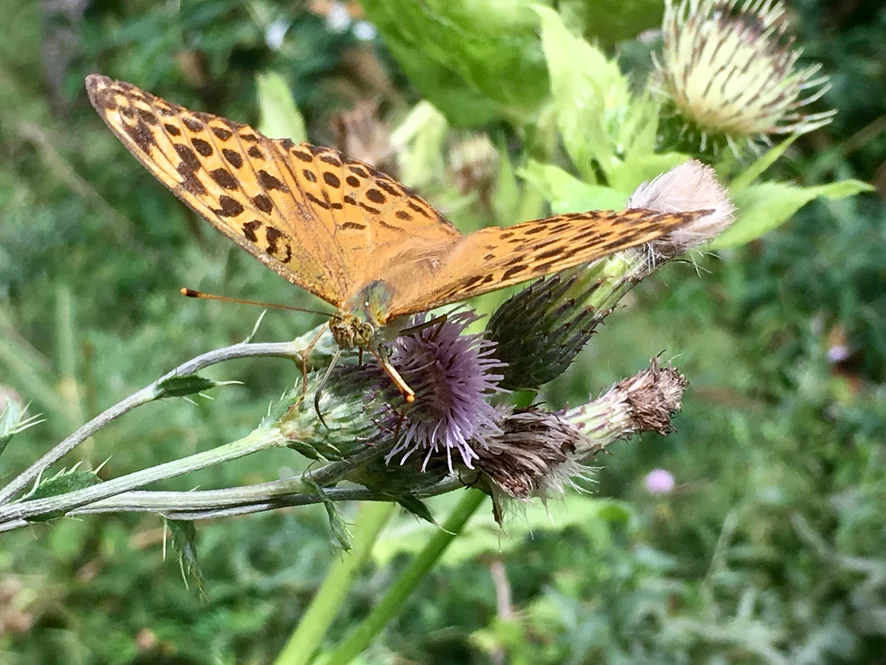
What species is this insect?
Argynnis paphia
